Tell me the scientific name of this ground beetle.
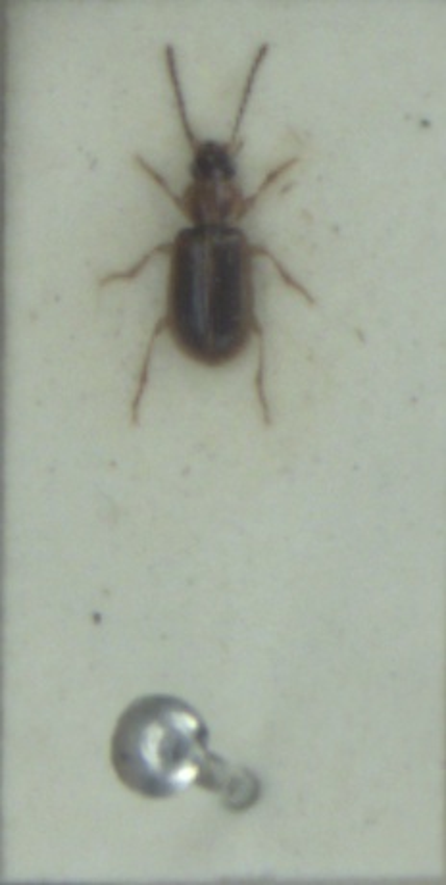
Acupalpus dubius
